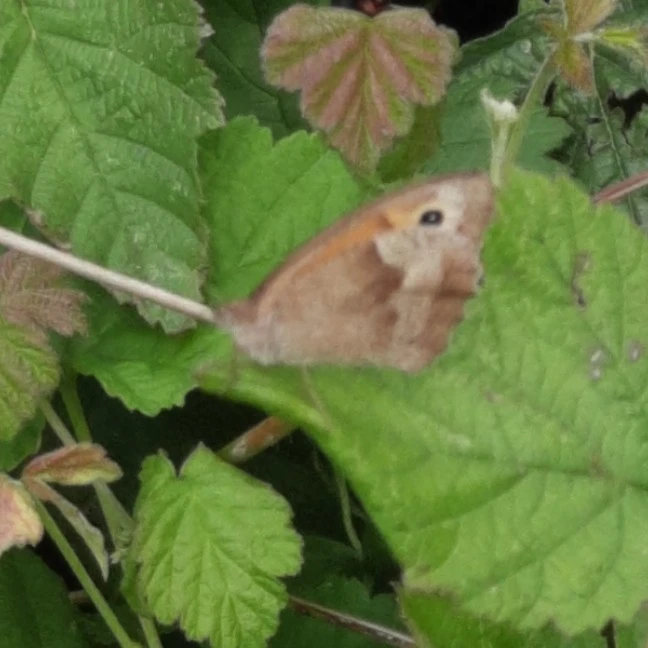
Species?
Maniola jurtina
